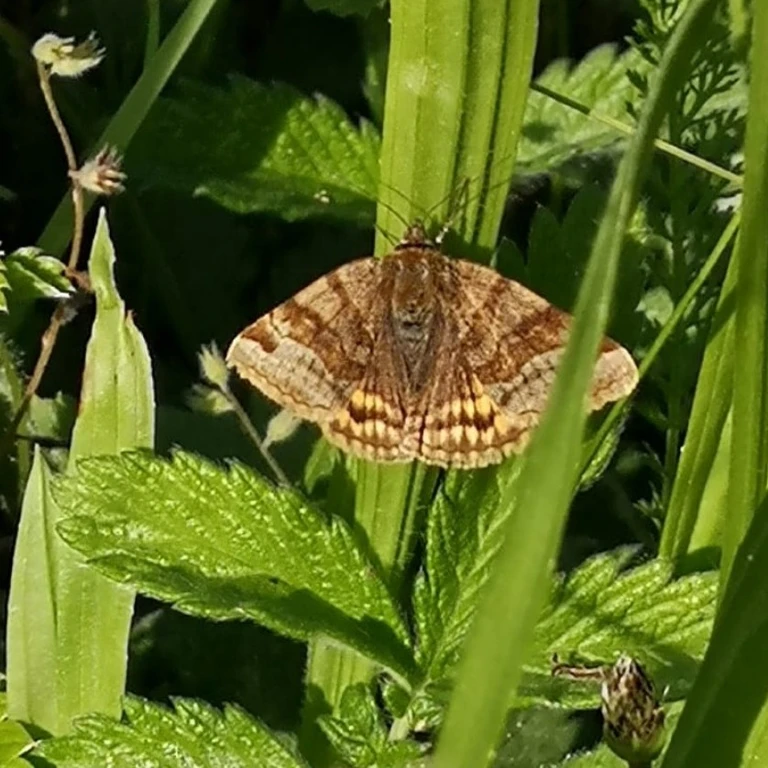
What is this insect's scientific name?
Euclidia glyphica
